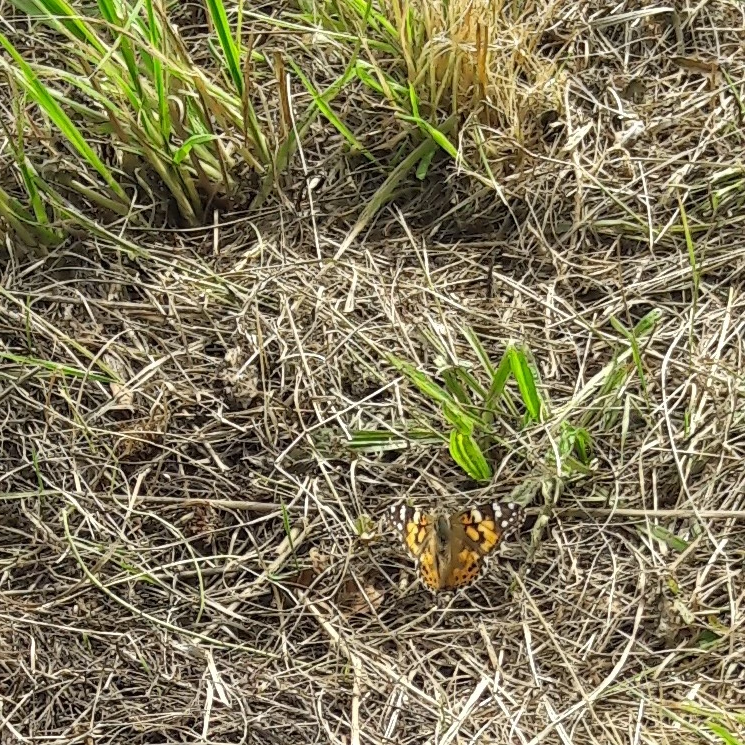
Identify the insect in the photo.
Vanessa cardui
